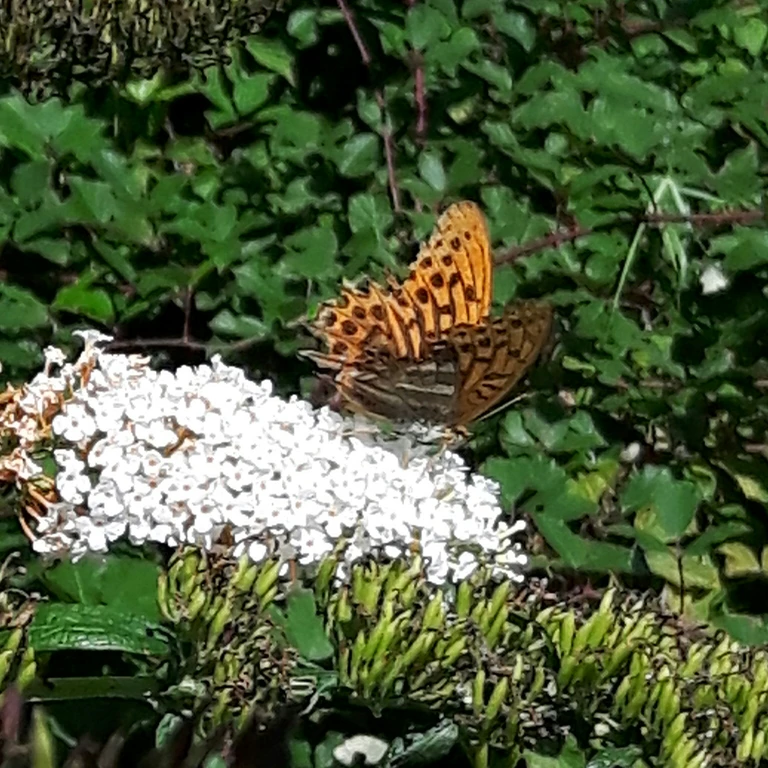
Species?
Argynnis paphia
